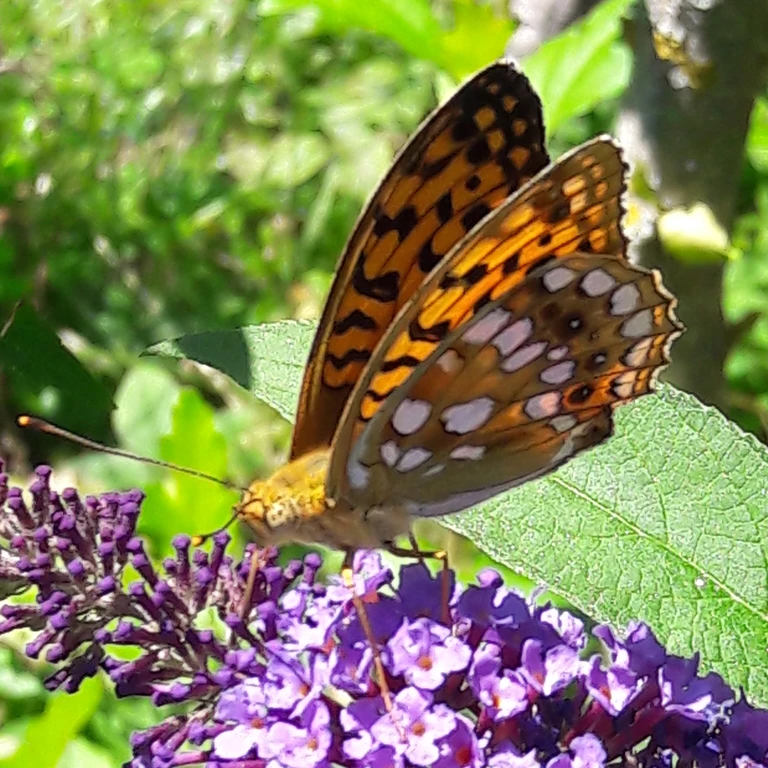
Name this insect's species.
Fabriciana adippe
